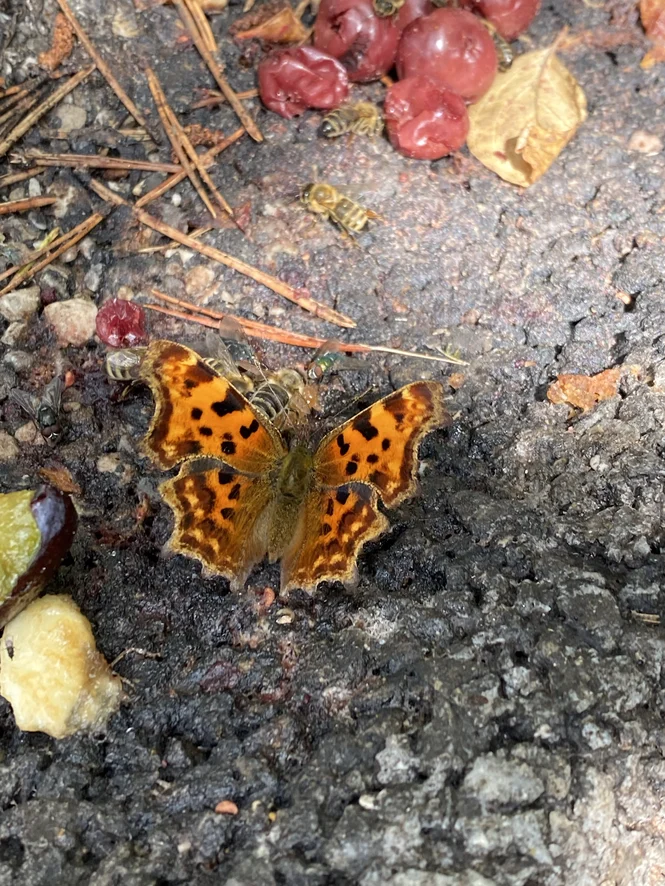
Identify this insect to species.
Polygonia c-album
